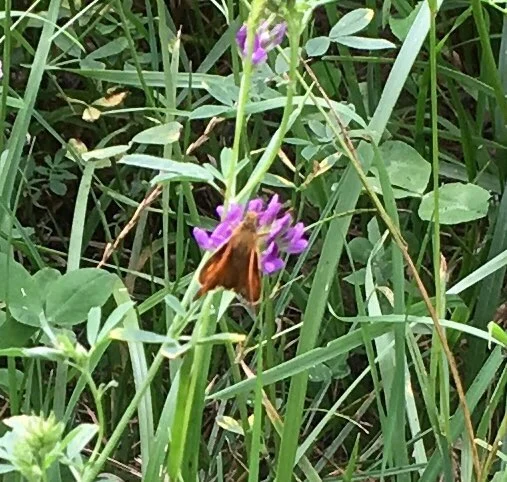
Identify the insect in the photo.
Ochlodes sylvanus (also Ochlodes venata)
